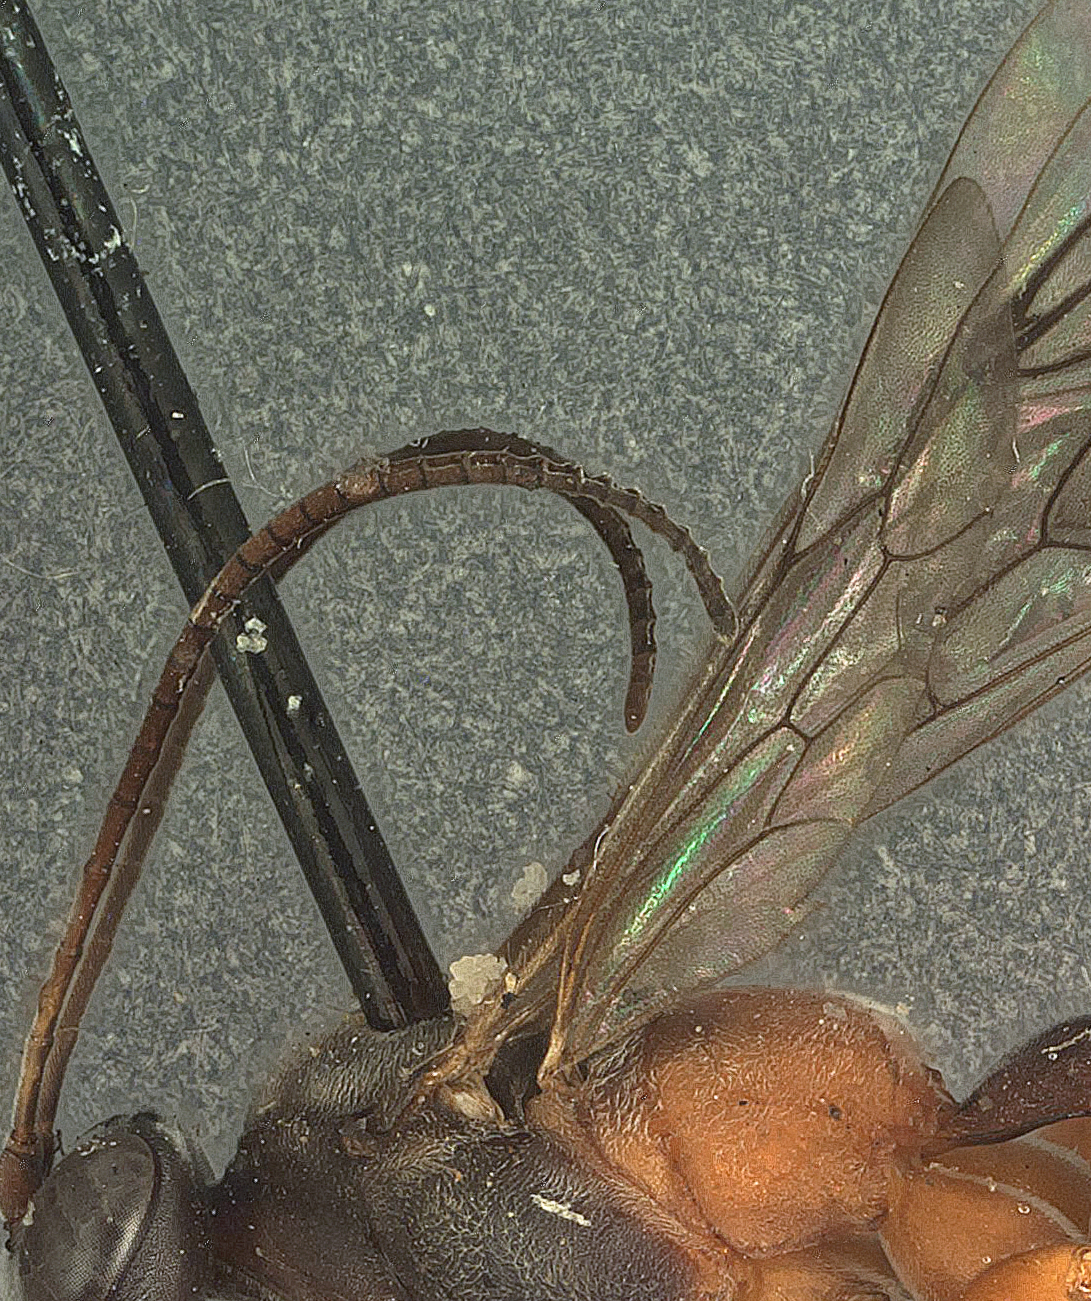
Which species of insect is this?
Amauromorpha metathoracica
